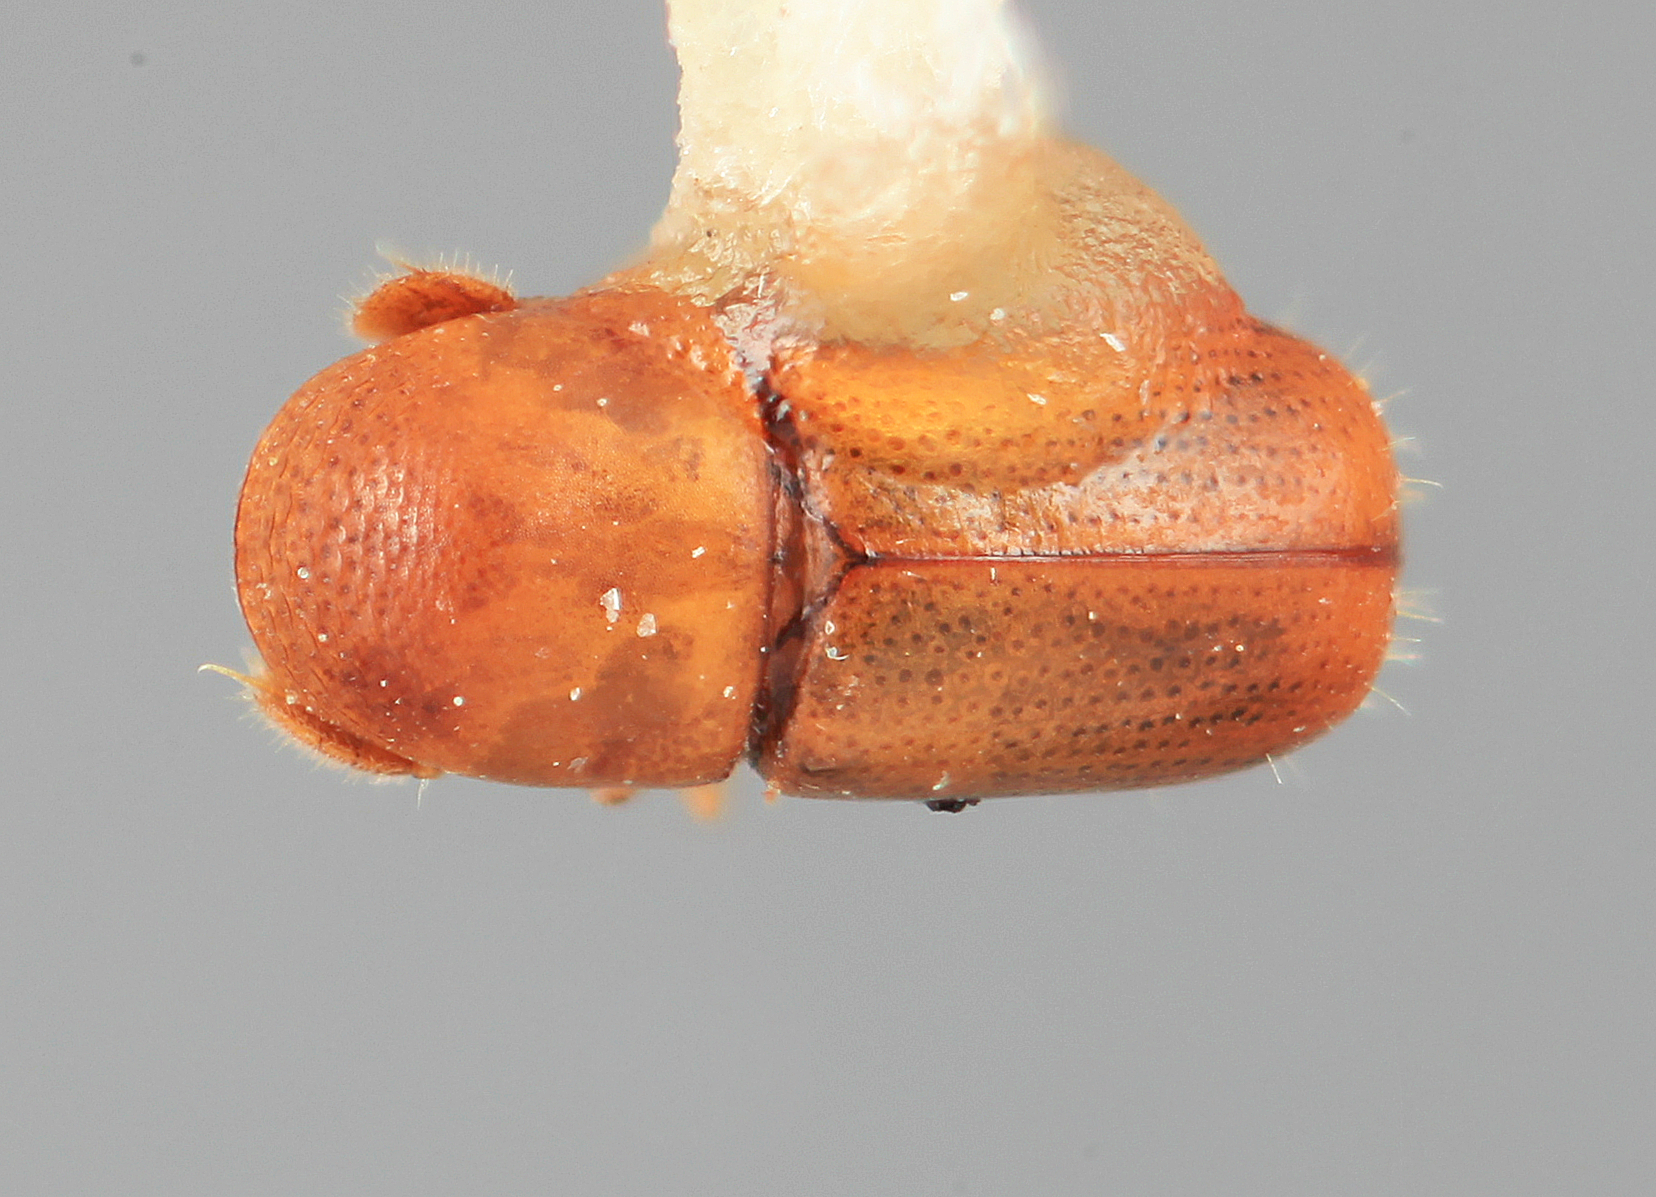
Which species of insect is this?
Corthylocurus moritzi
